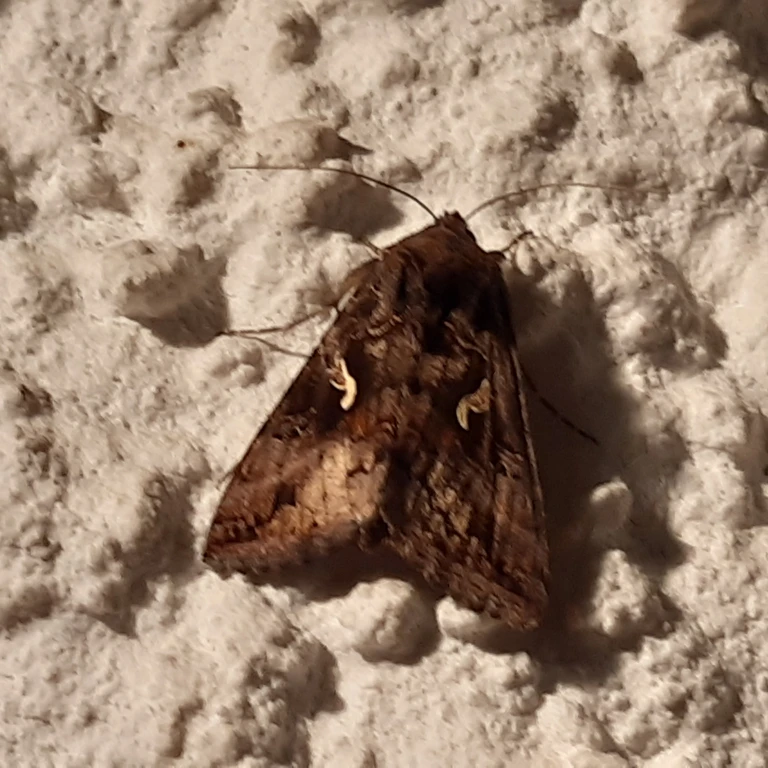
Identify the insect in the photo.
Autographa gamma
